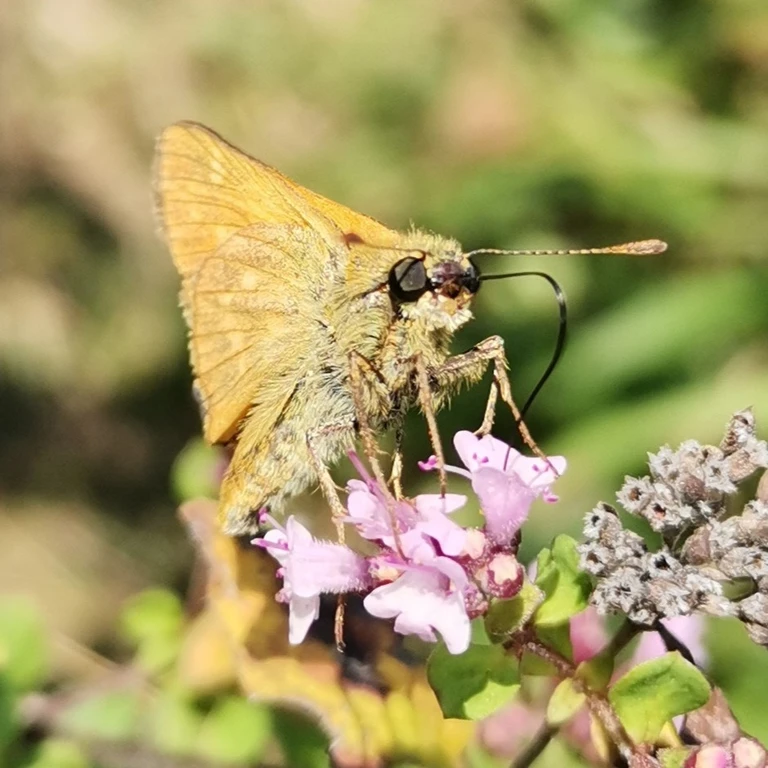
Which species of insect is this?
Ochlodes sylvanus (also Ochlodes venata)
